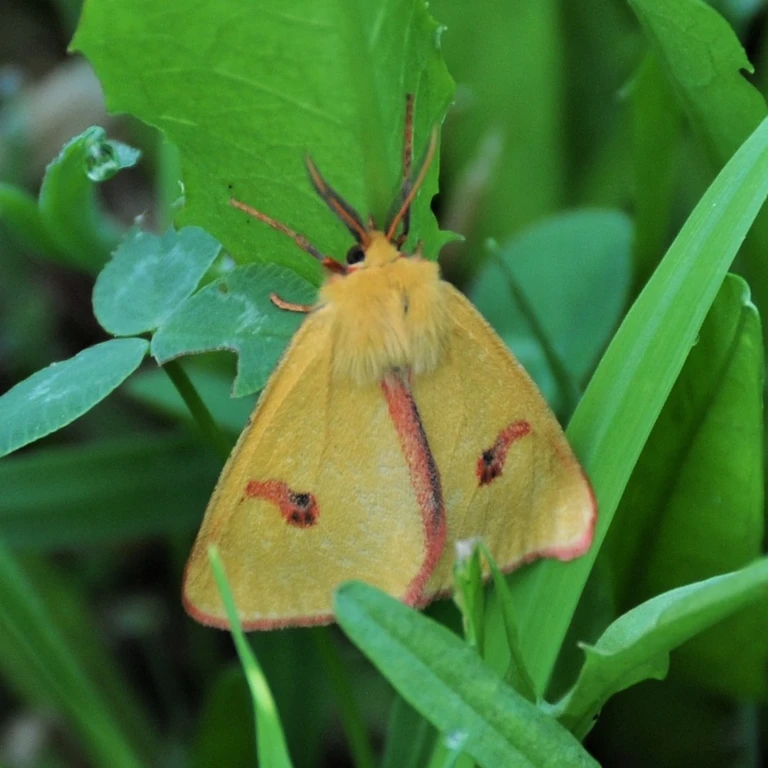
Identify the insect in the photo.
Diacrisia sannio
